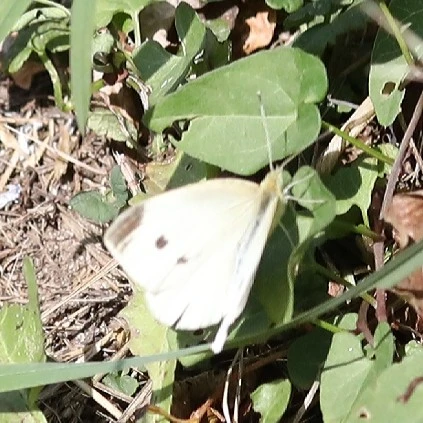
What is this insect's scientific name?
Pieris rapae
